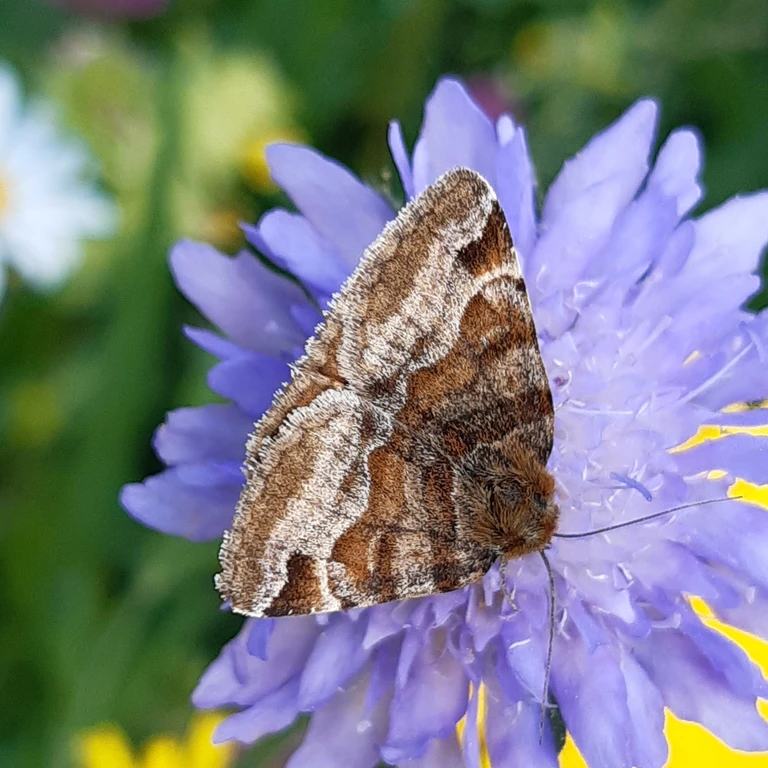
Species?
Euclidia glyphica
